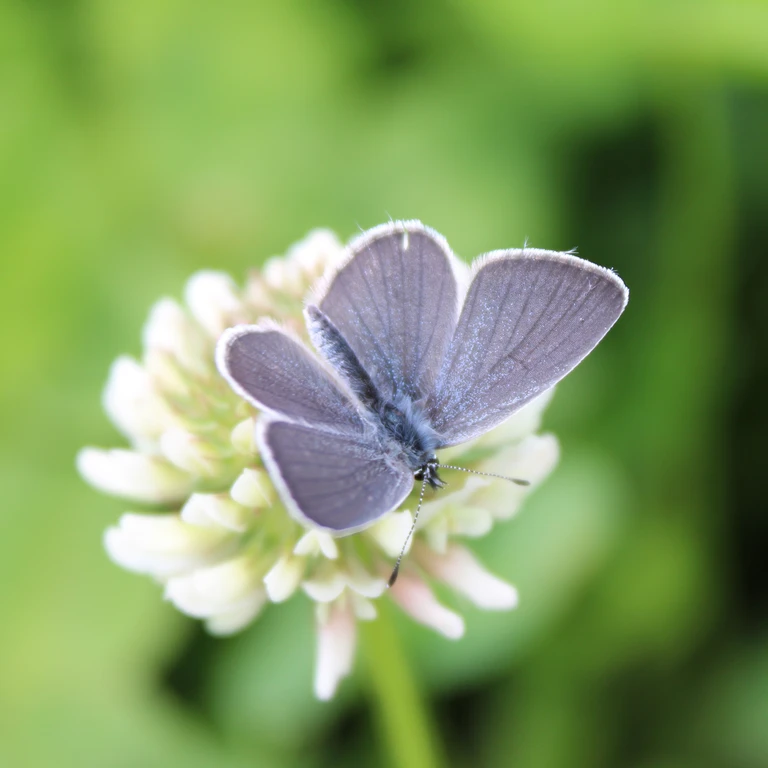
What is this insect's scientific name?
Cupido minimus
